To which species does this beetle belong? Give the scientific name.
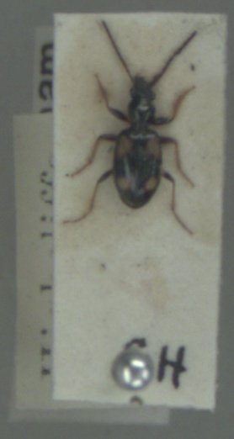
Bembidion illigeri
